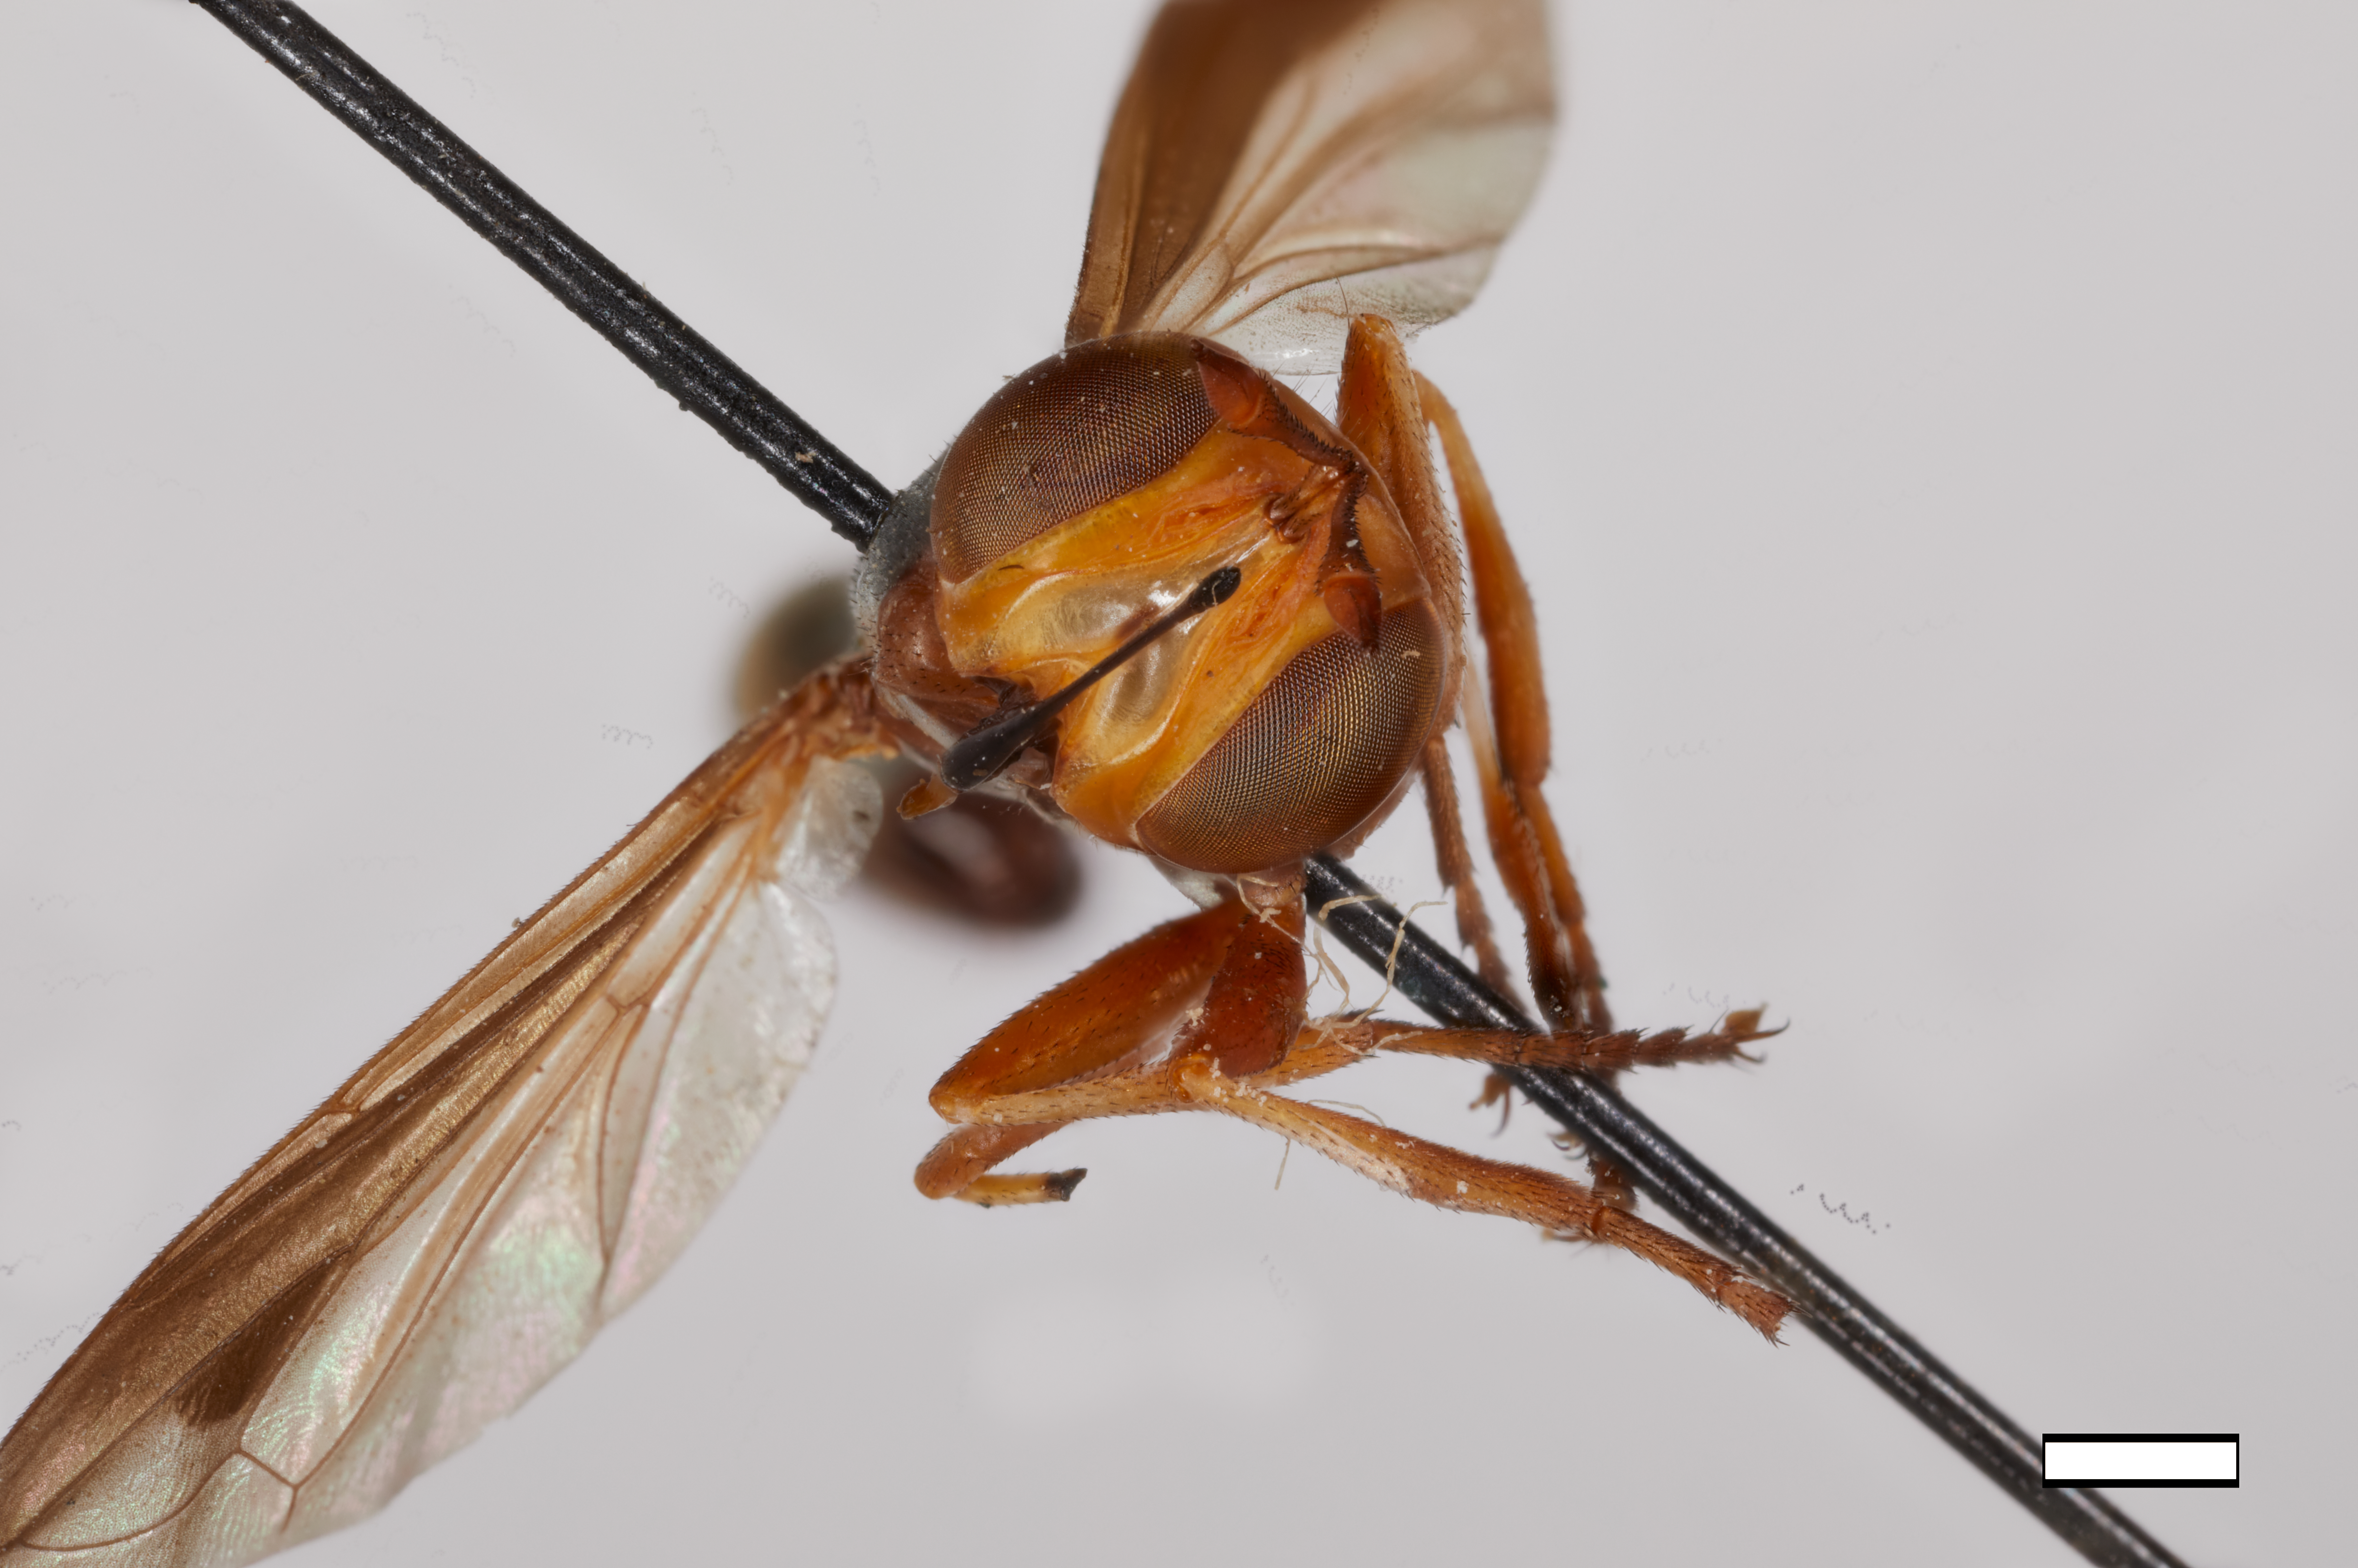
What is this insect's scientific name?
Physocephala annulata
